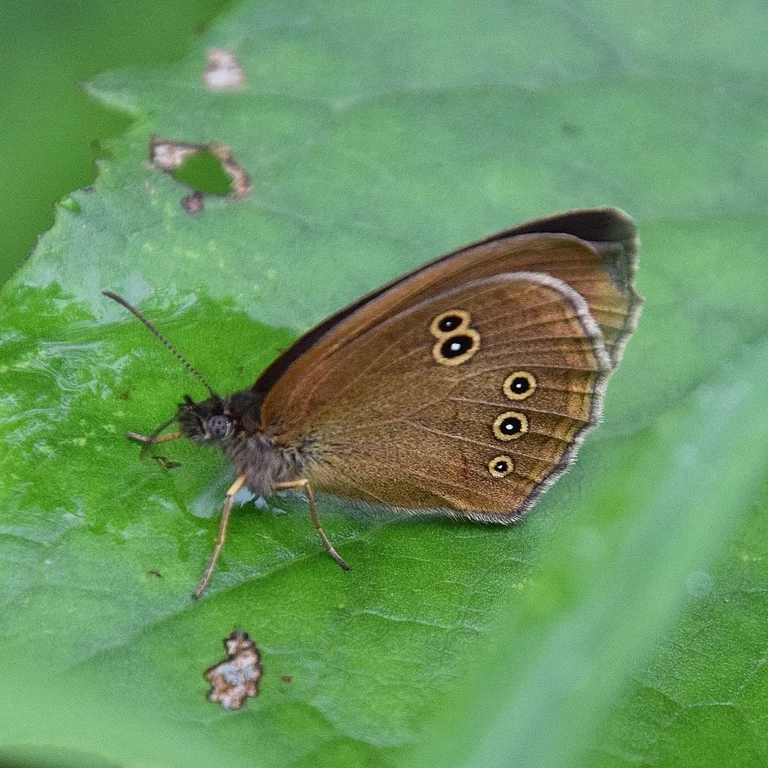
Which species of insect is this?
Aphantopus hyperantus
